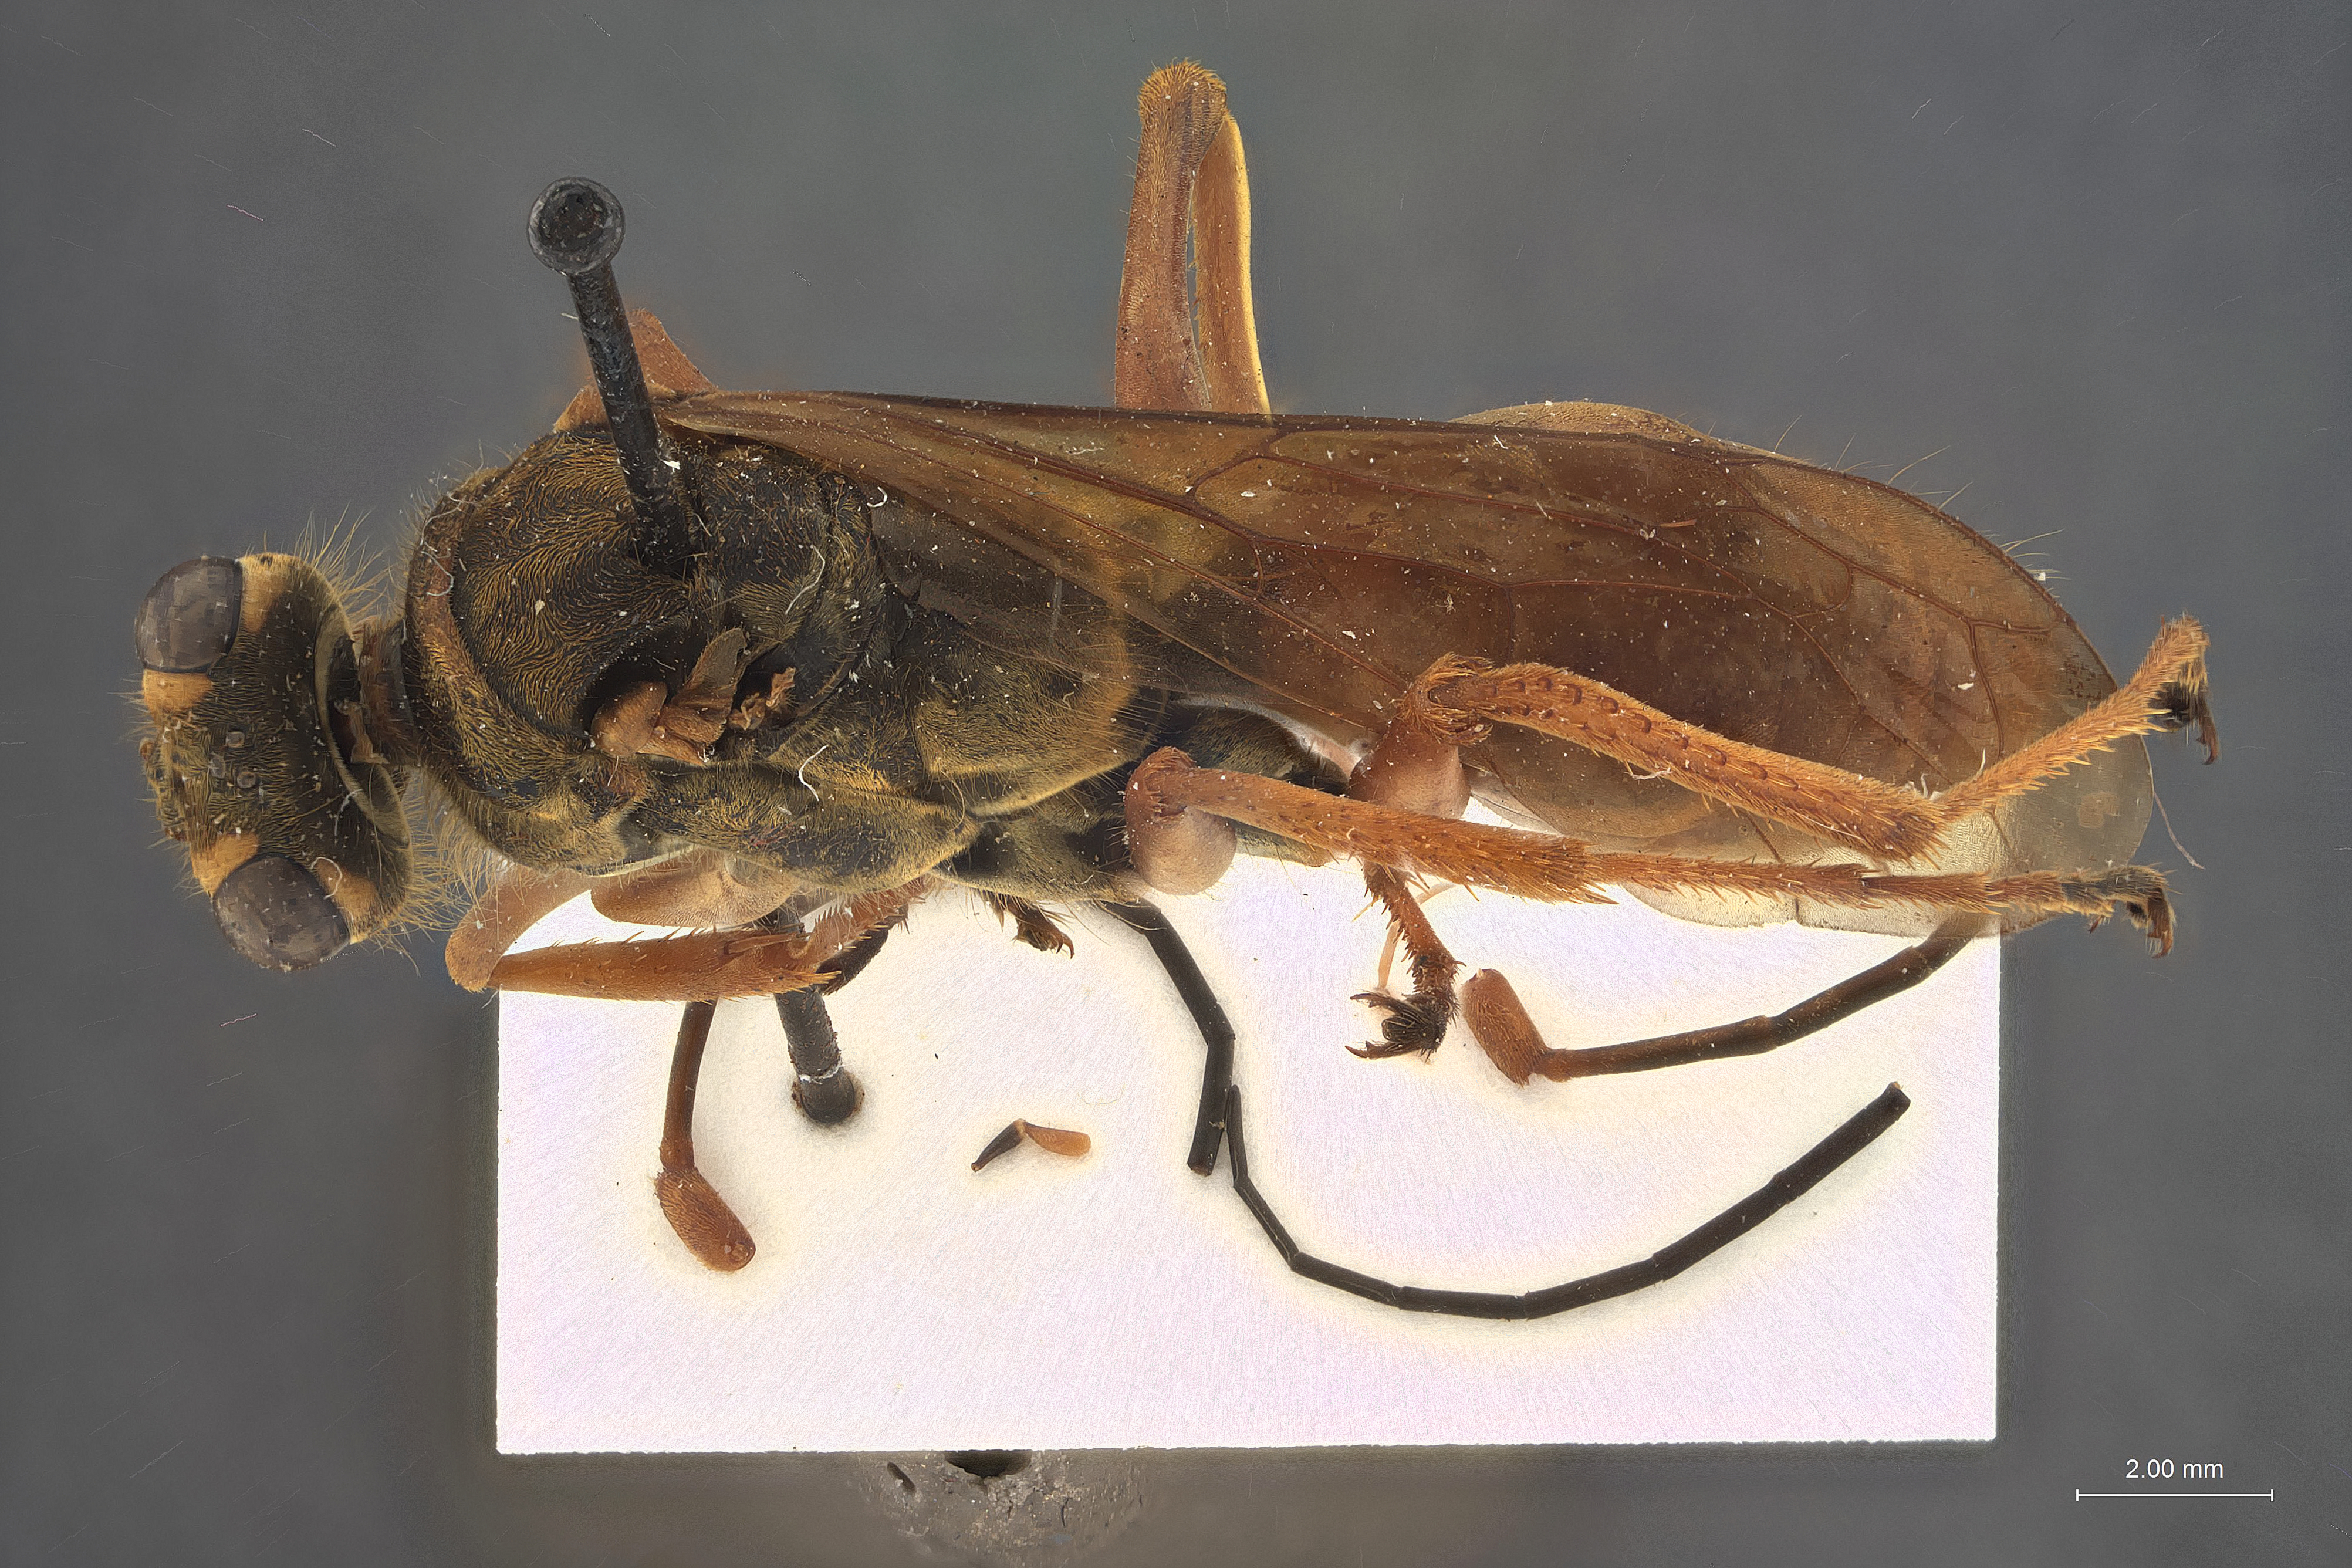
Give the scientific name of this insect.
Priocnessus semirufus
